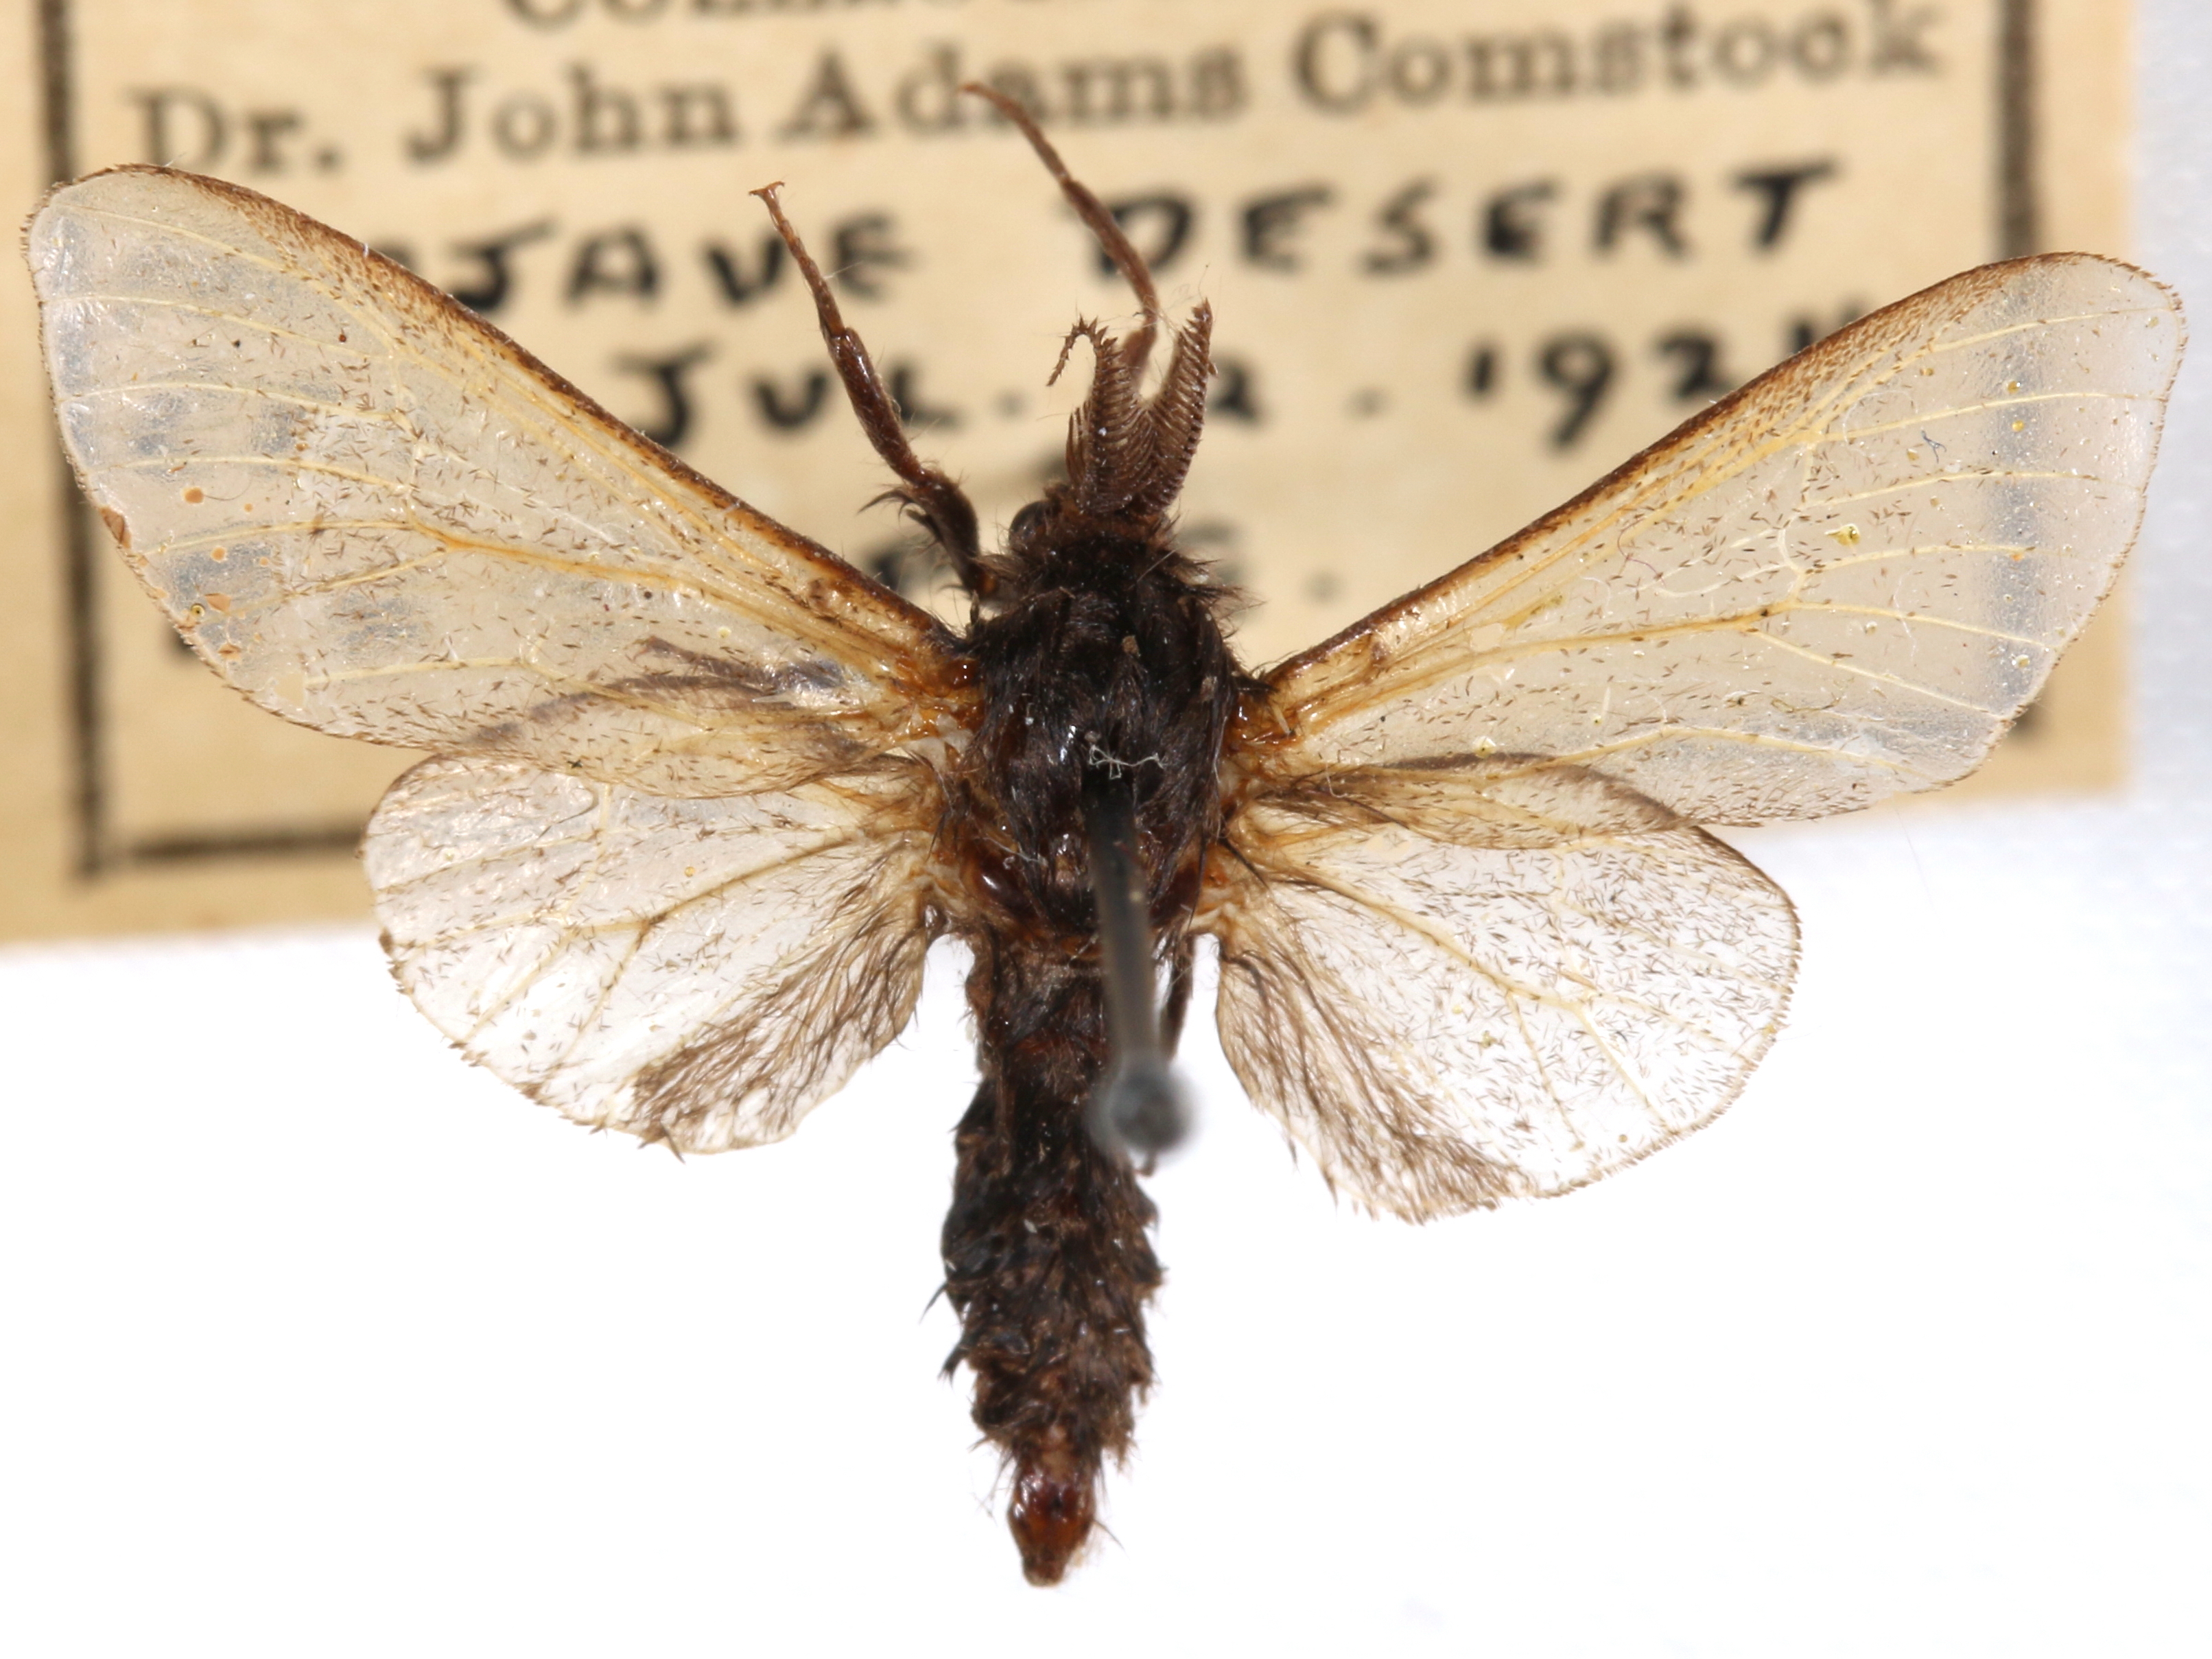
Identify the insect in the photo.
Thyridopteryx meadii
